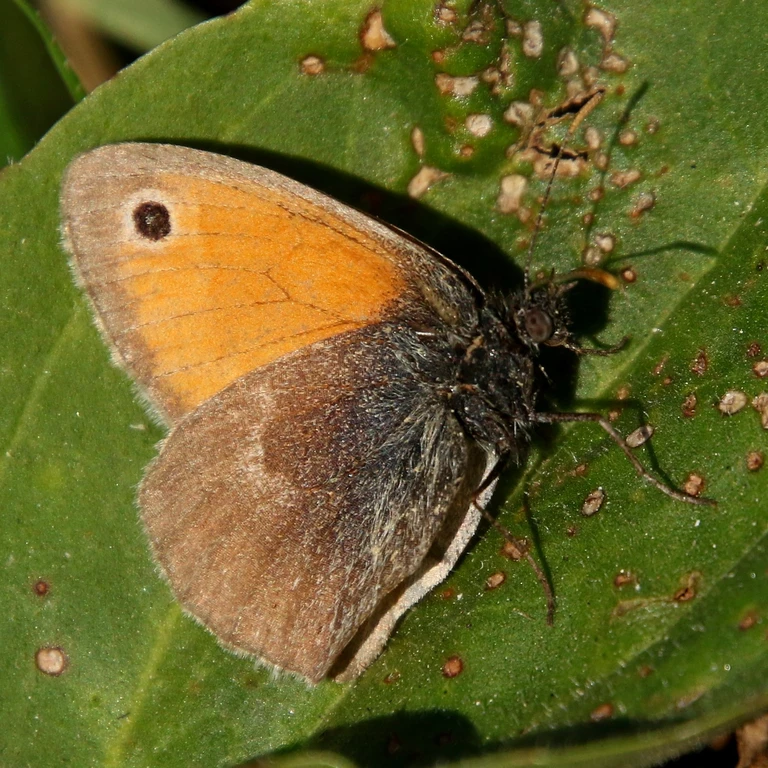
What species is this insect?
Coenonympha pamphilus
